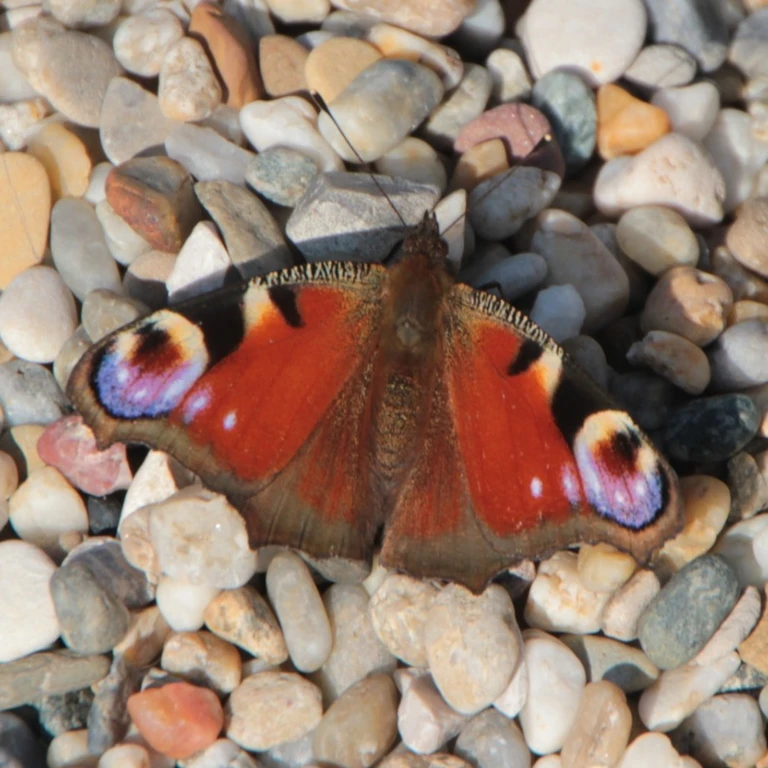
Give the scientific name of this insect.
Aglais io
